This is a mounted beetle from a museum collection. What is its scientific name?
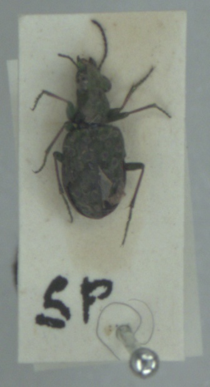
Elaphrus riparius
